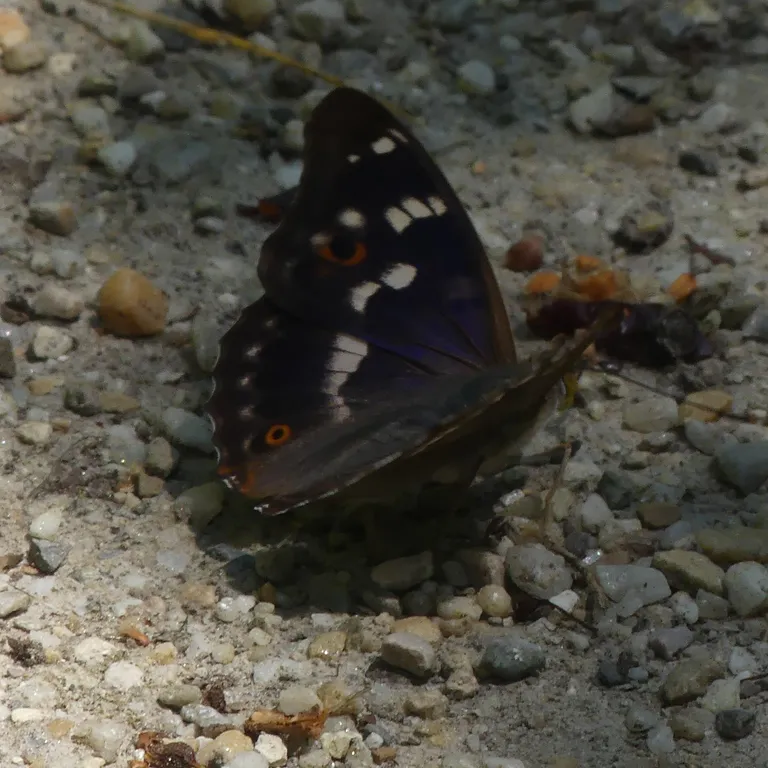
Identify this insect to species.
Apatura ilia
